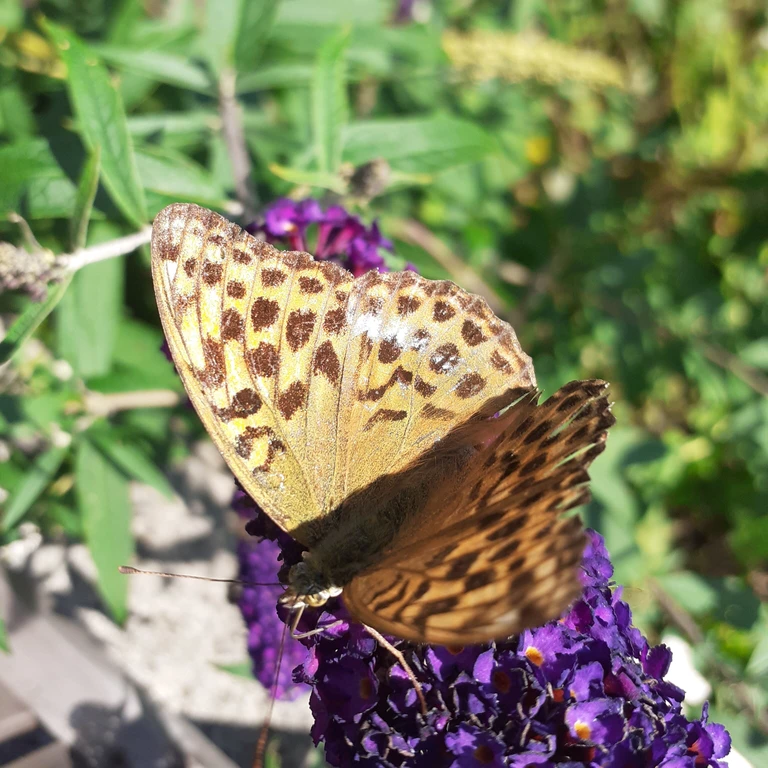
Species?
Argynnis paphia
